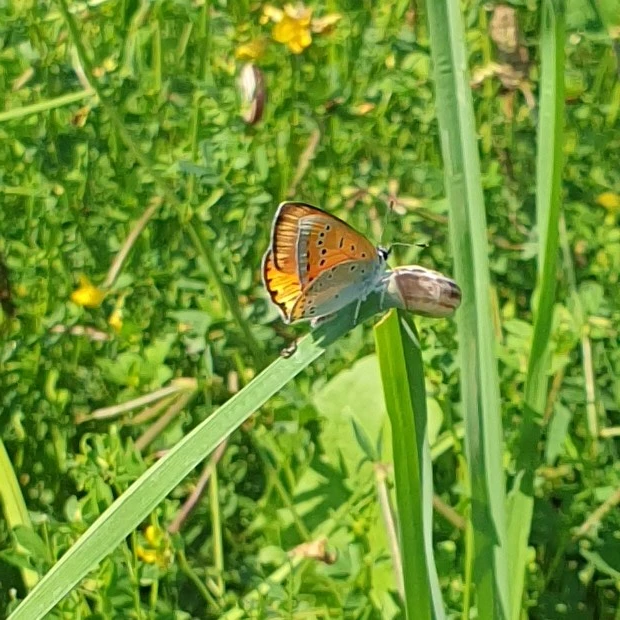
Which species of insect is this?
Lycaena dispar
